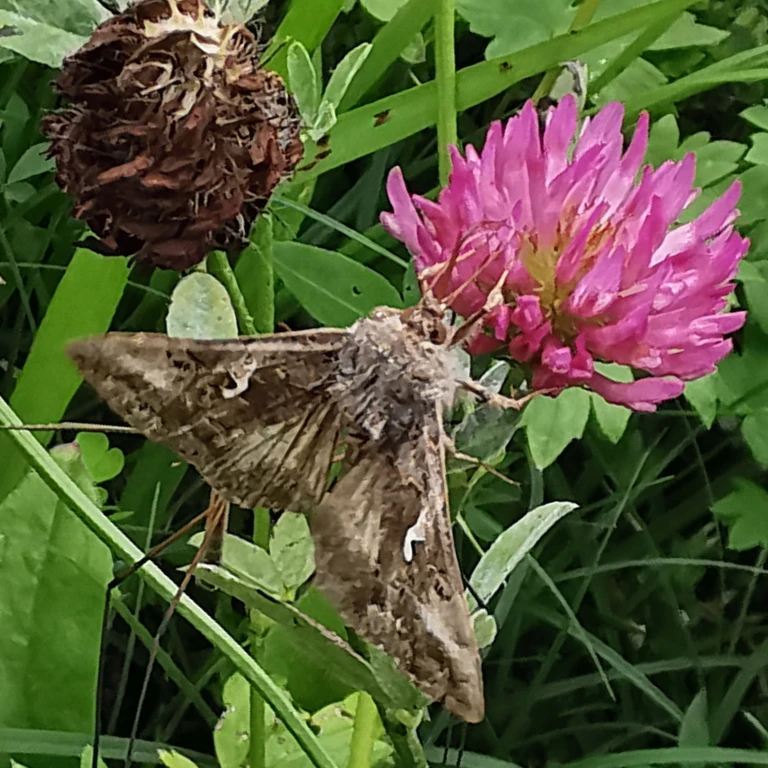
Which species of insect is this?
Autographa gamma
